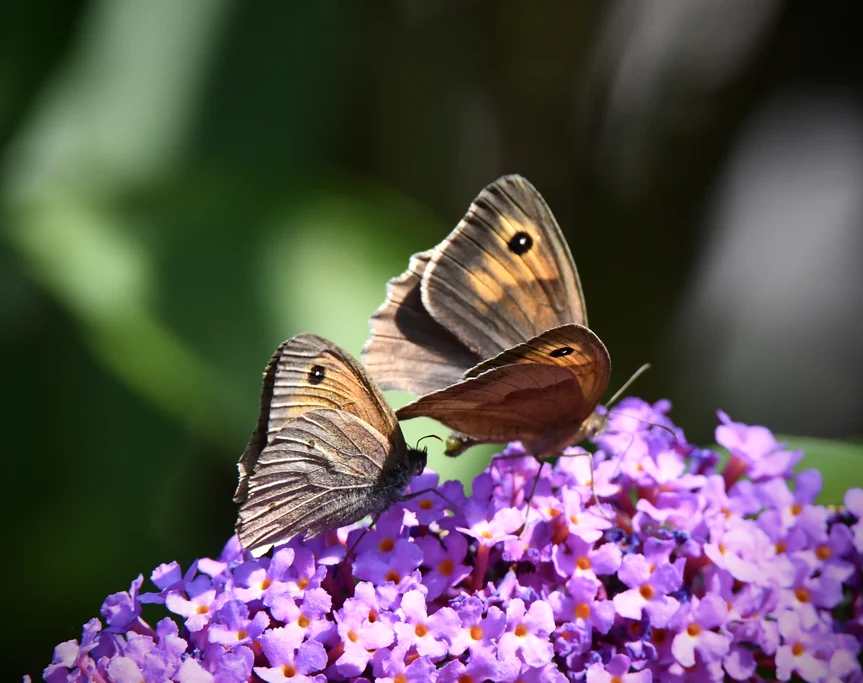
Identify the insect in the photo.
Maniola jurtina
